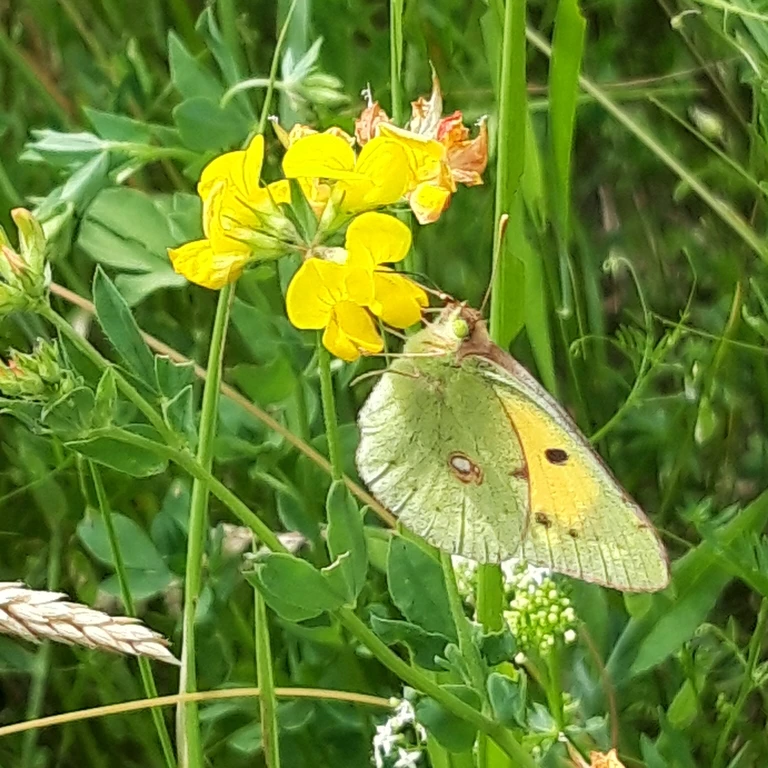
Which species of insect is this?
Colias croceus
